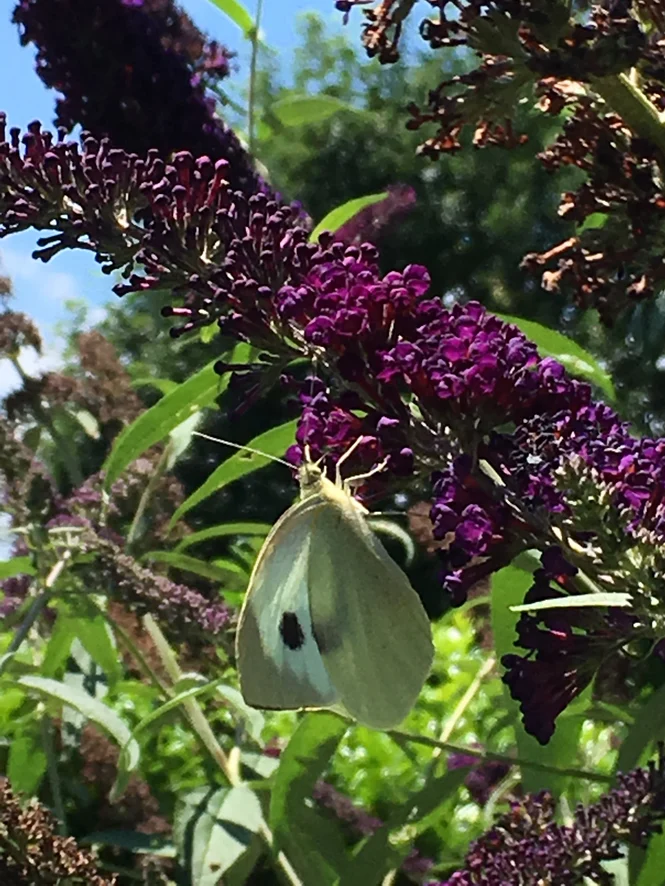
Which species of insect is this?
Pieris brassicae
